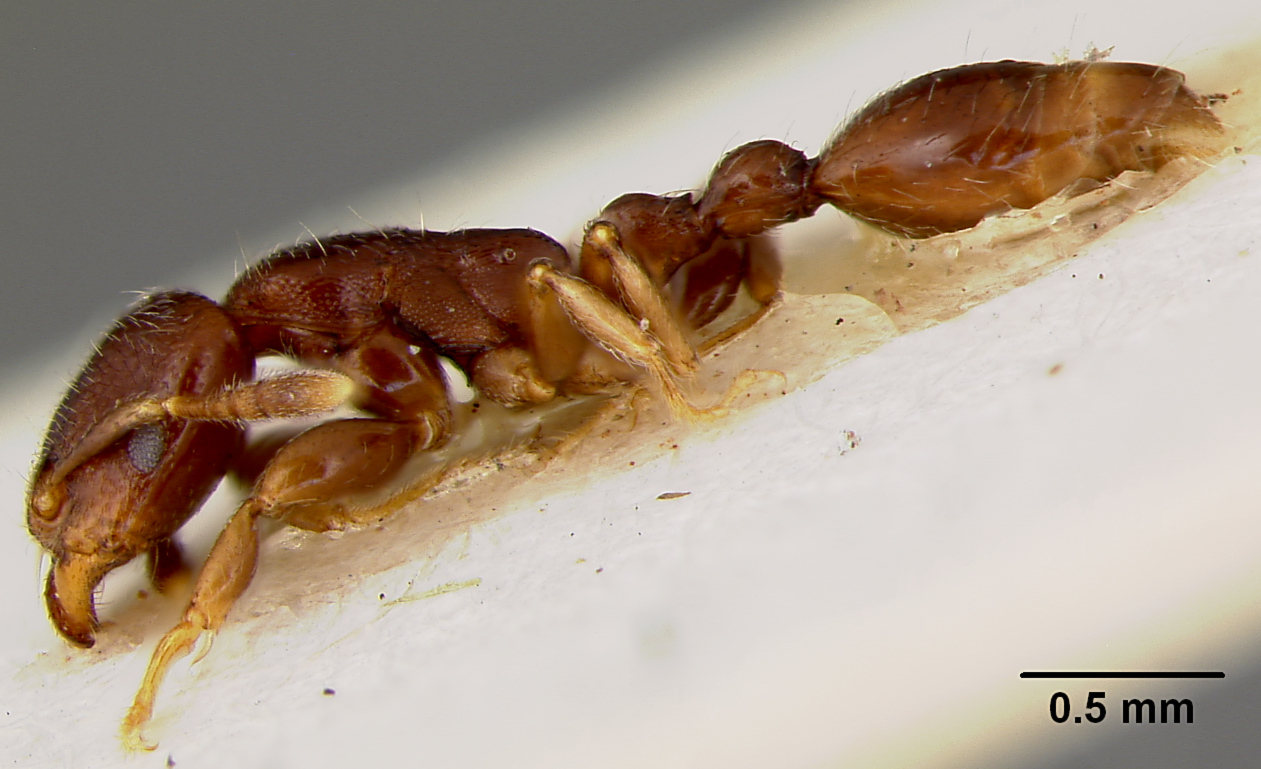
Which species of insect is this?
Vollenhovia overbecki
